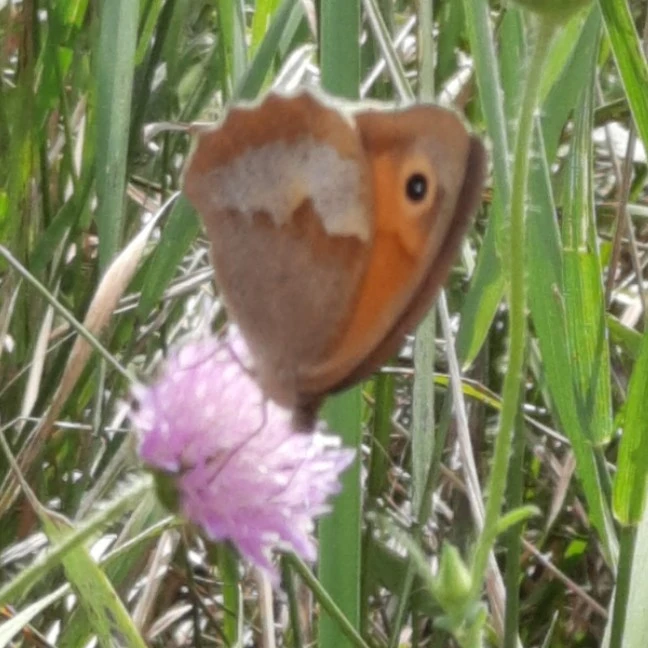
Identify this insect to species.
Maniola jurtina
